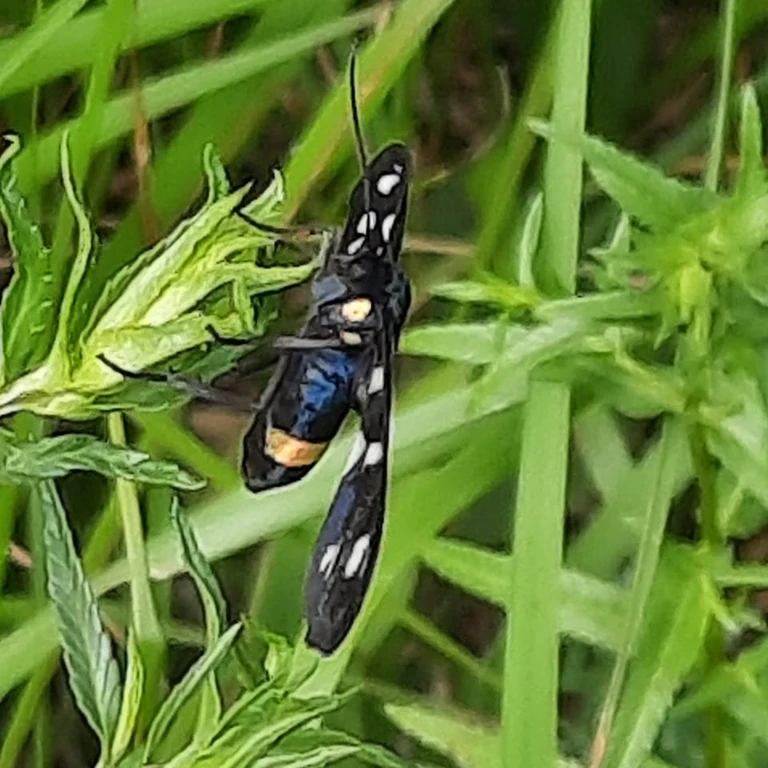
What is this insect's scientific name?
Amata phegea
